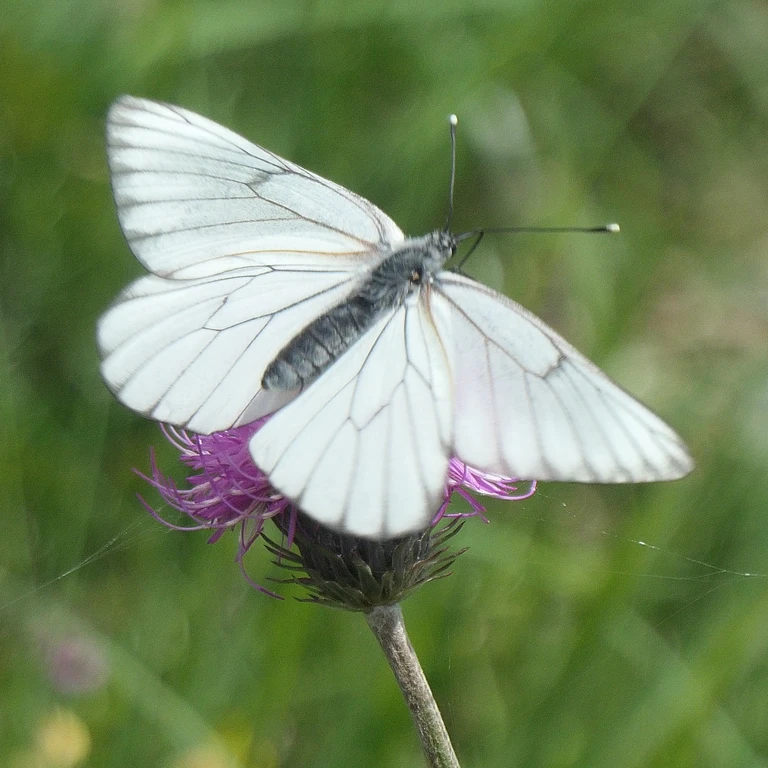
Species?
Aporia crataegi
